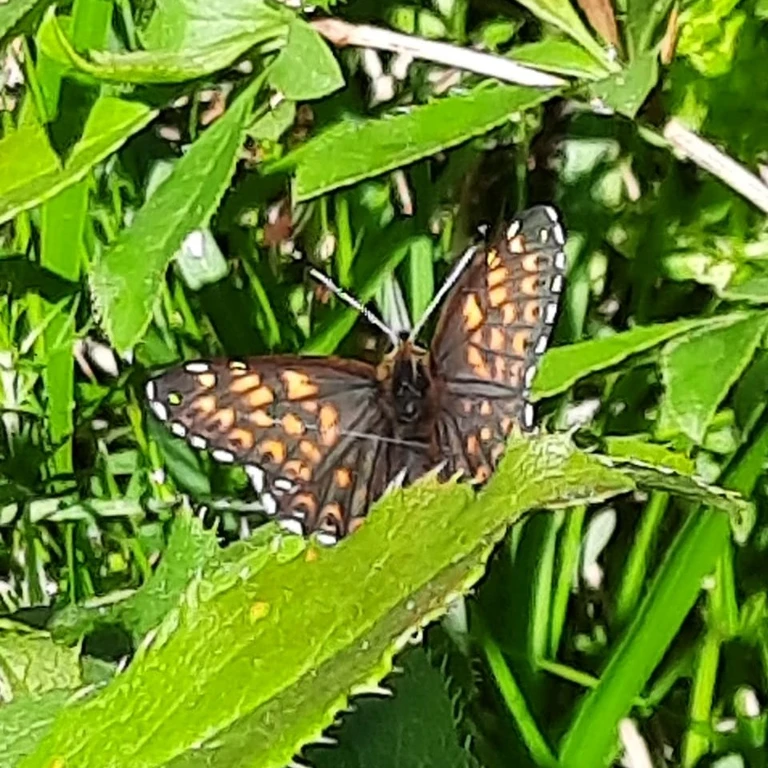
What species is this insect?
Hamearis lucina
